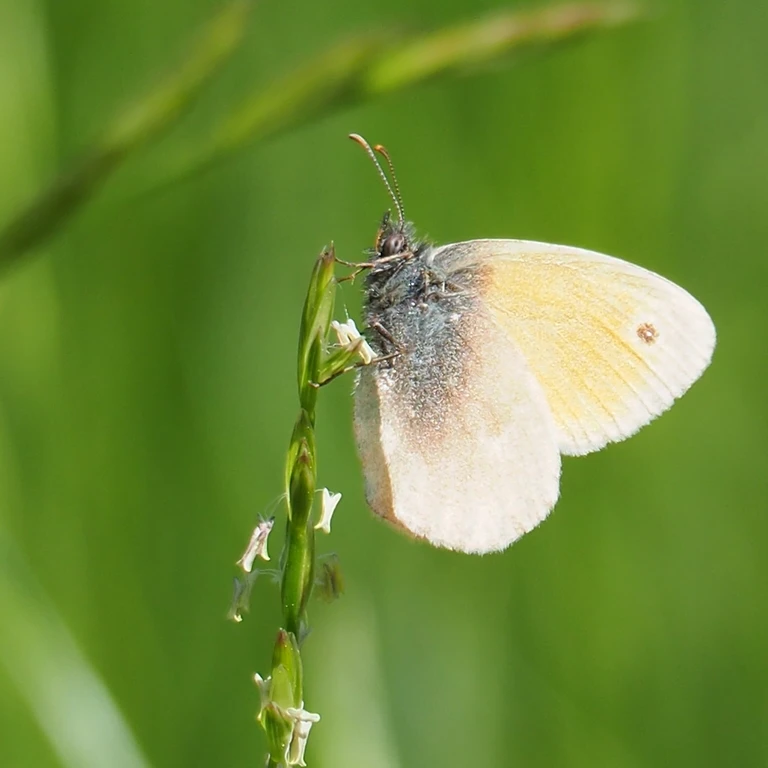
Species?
Coenonympha pamphilus
